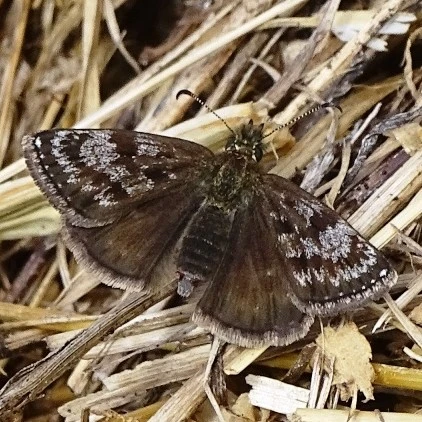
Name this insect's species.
Erynnis tages
